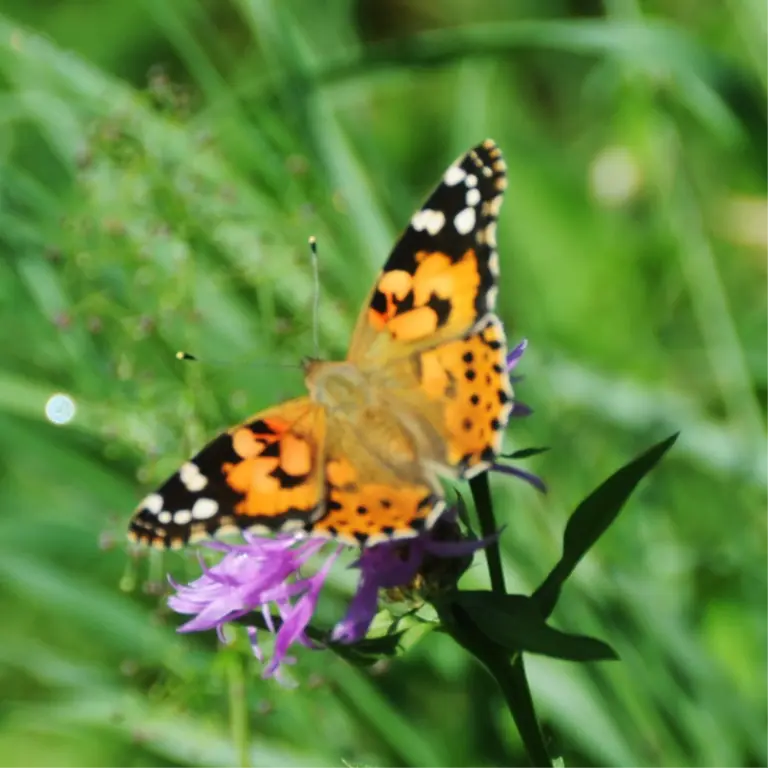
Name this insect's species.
Vanessa cardui
